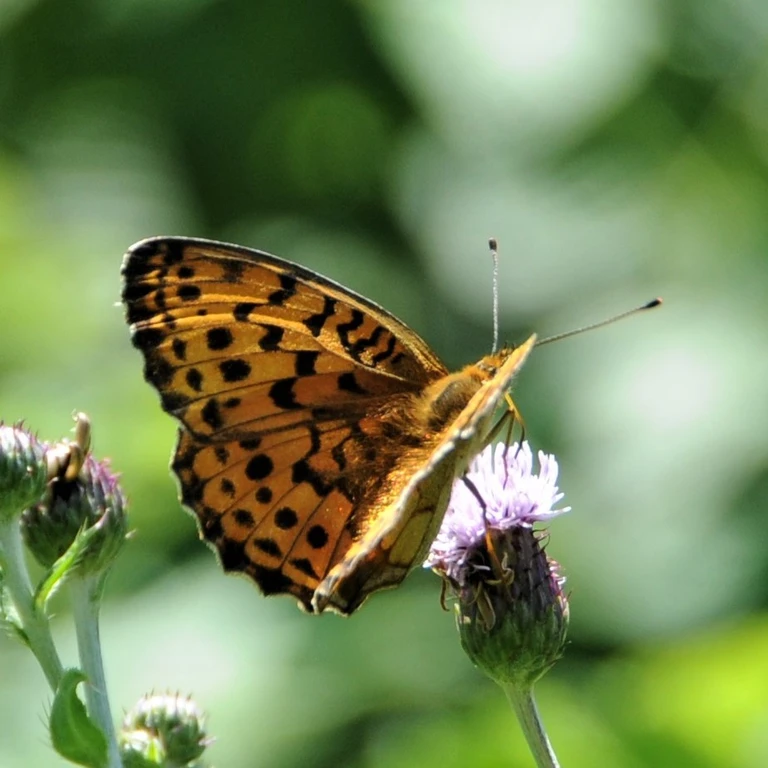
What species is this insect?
Brenthis daphne
